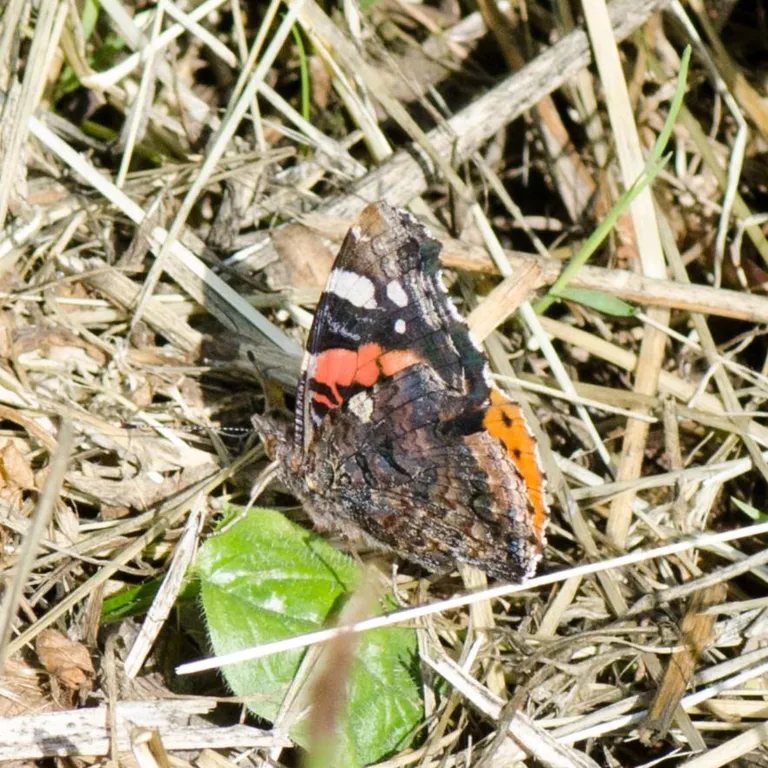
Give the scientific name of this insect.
Vanessa atalanta
